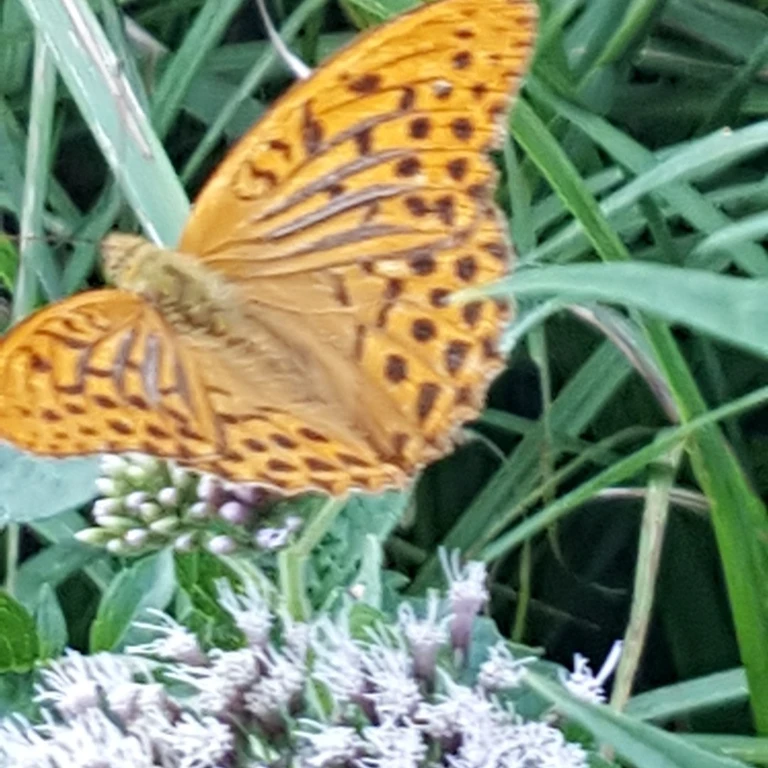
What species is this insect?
Argynnis paphia
